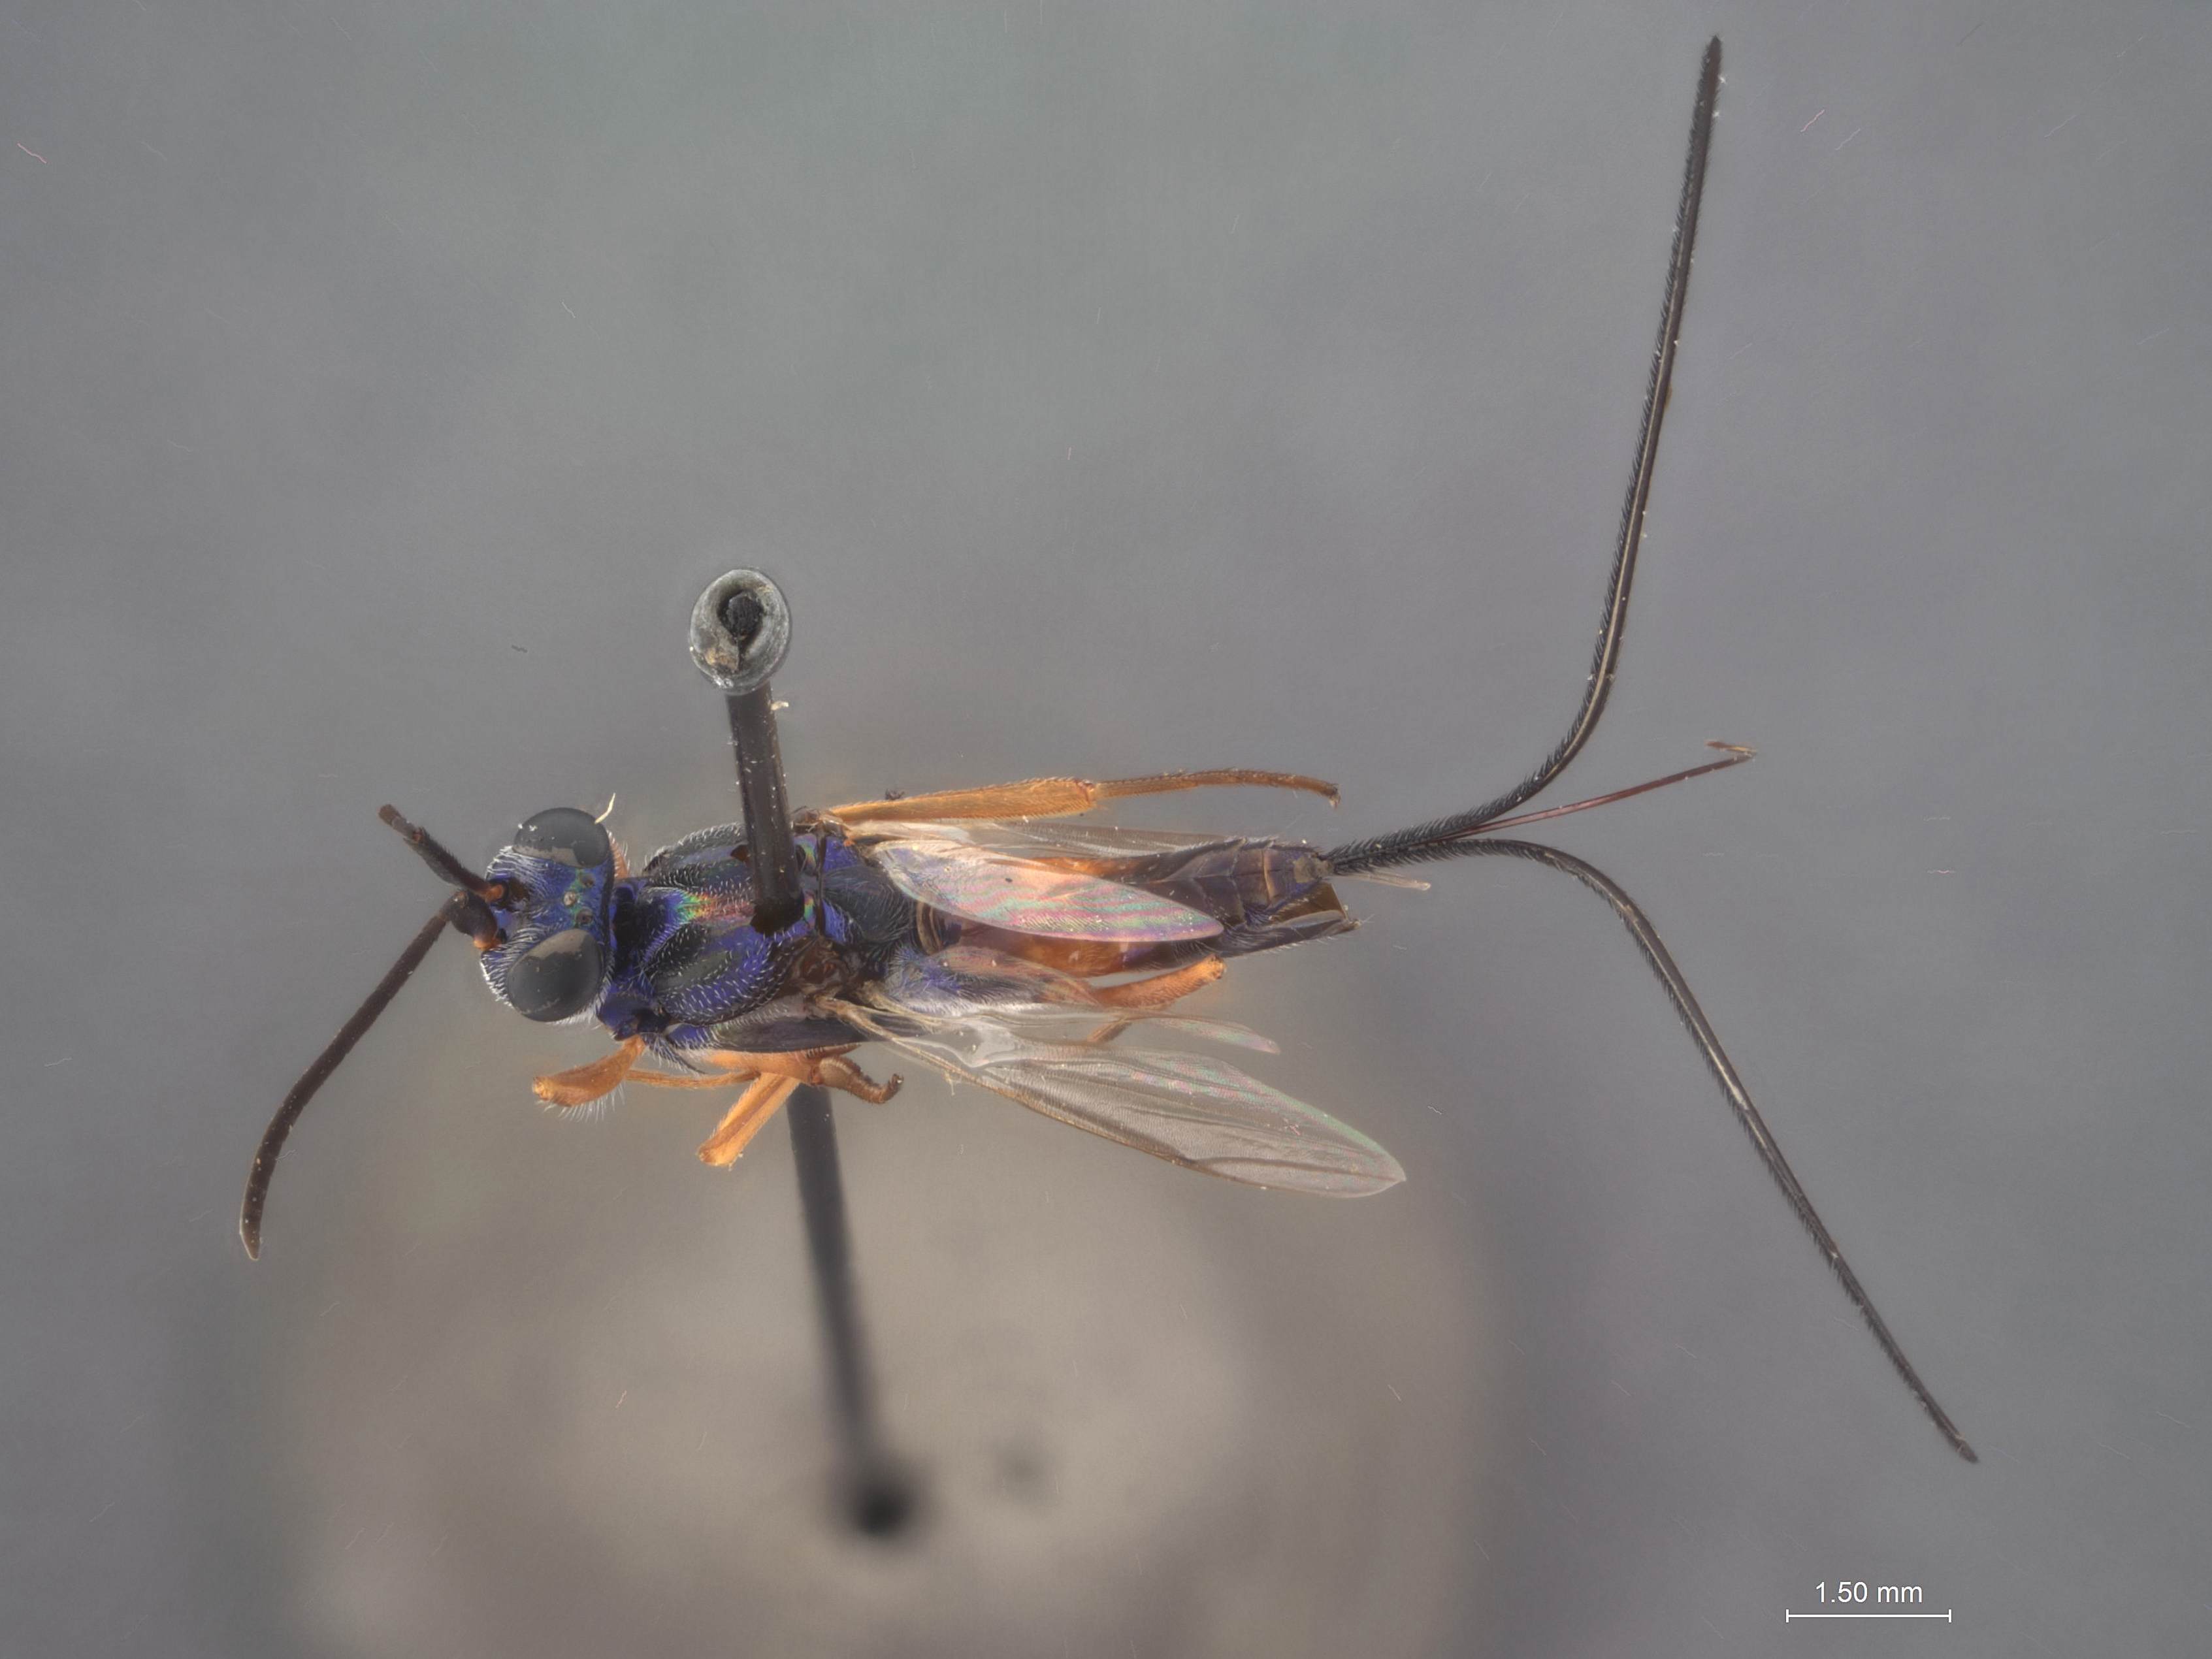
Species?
Phlebopenes hetricki
